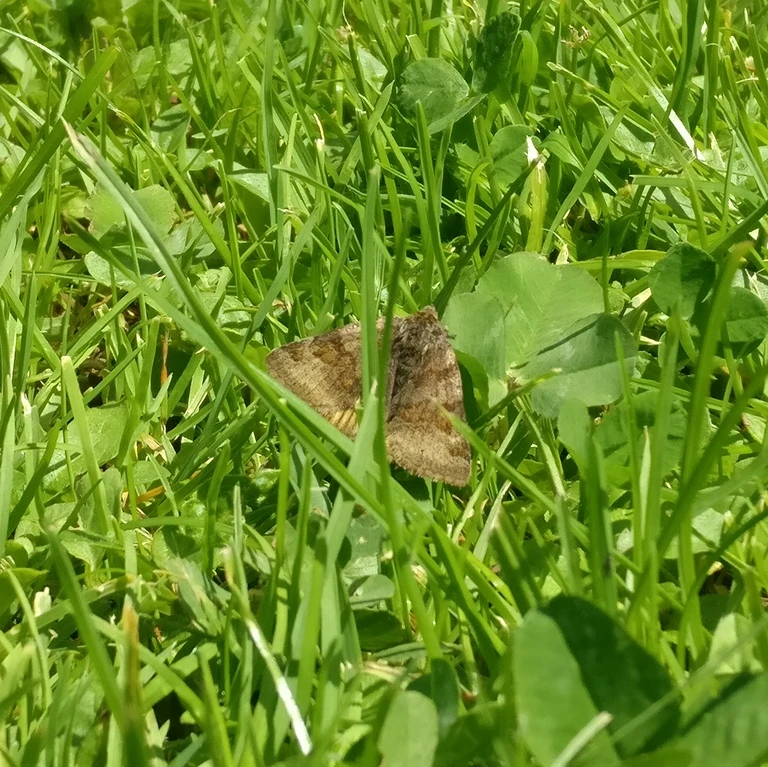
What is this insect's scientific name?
Euclidia glyphica
